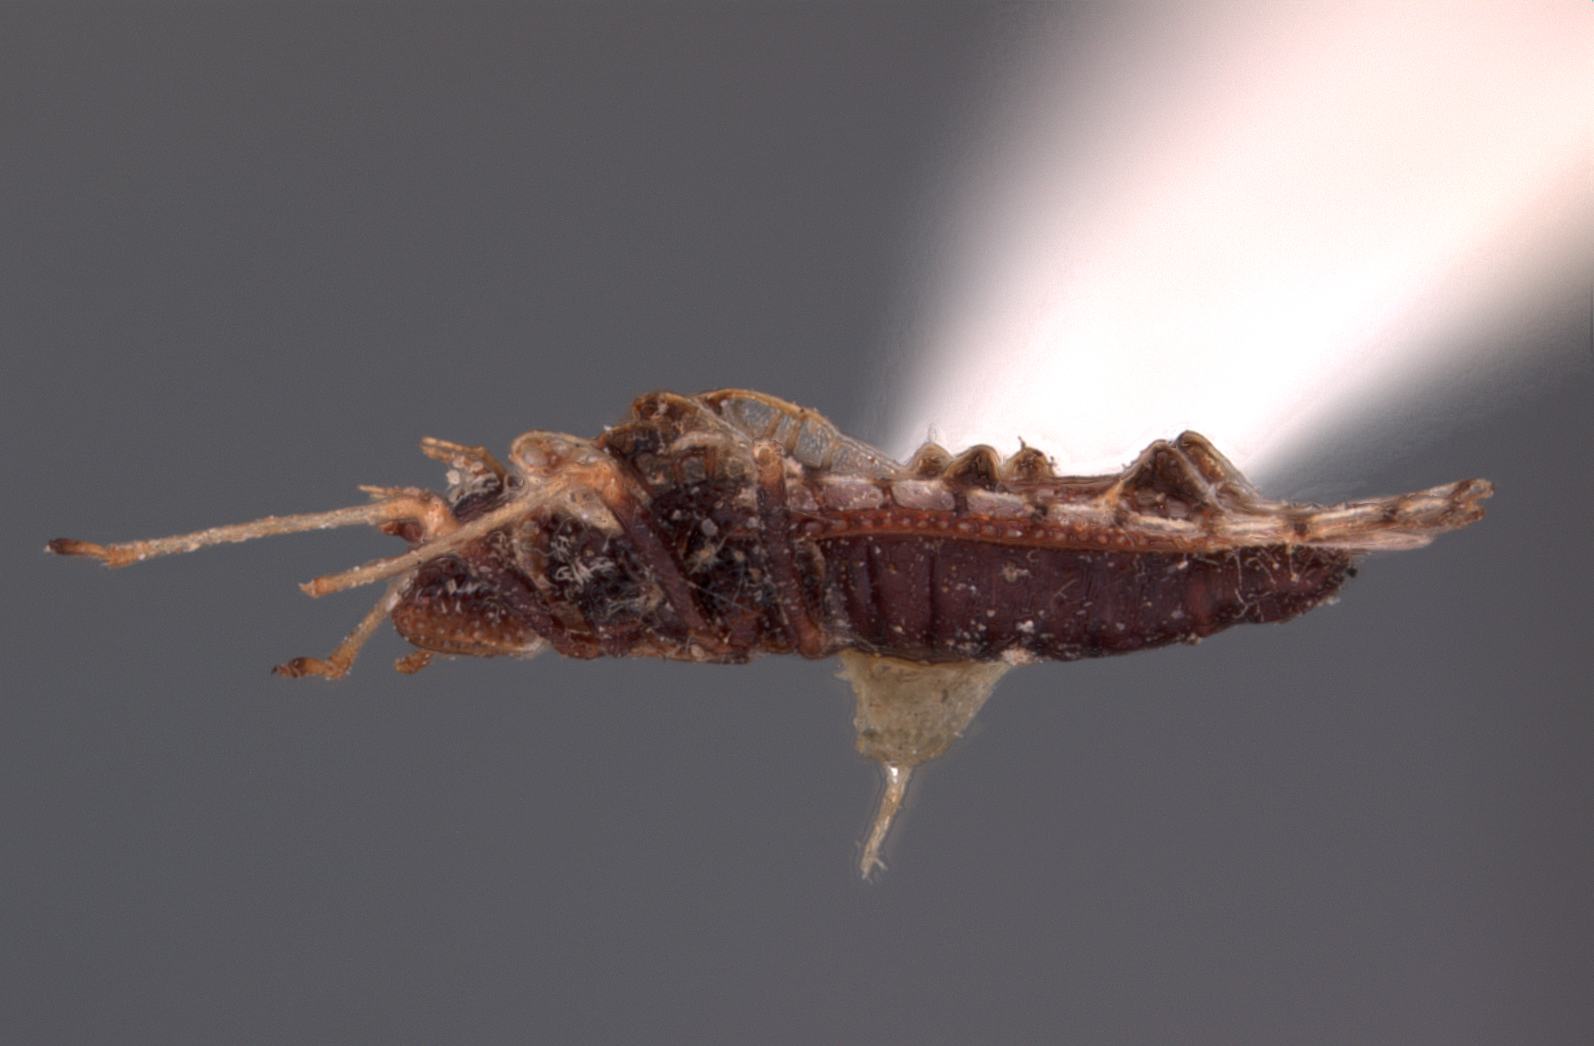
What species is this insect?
Monanthia lupata
